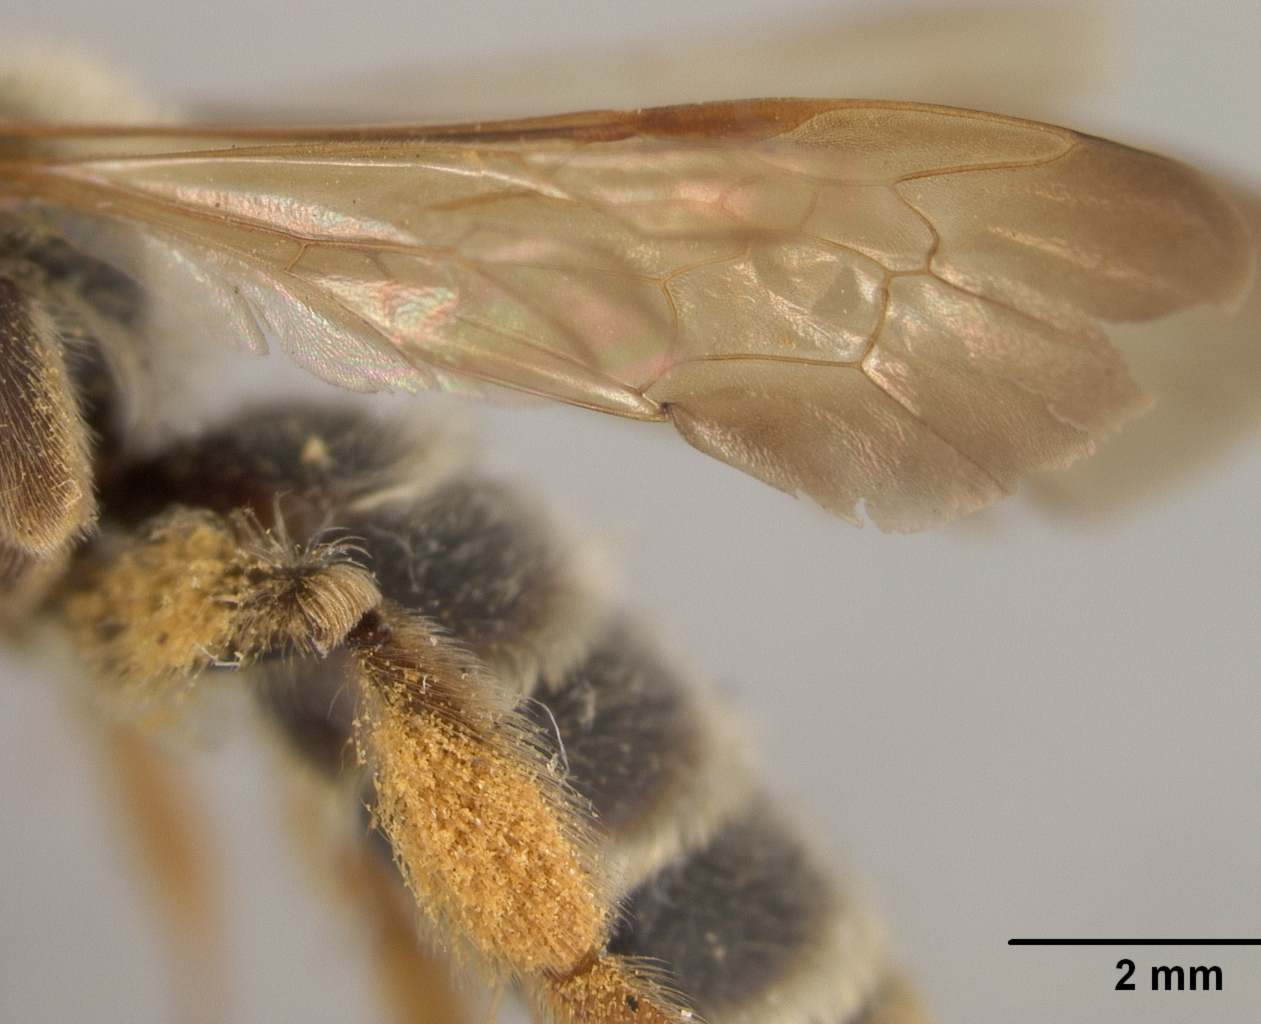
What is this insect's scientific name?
Andrena astragali
